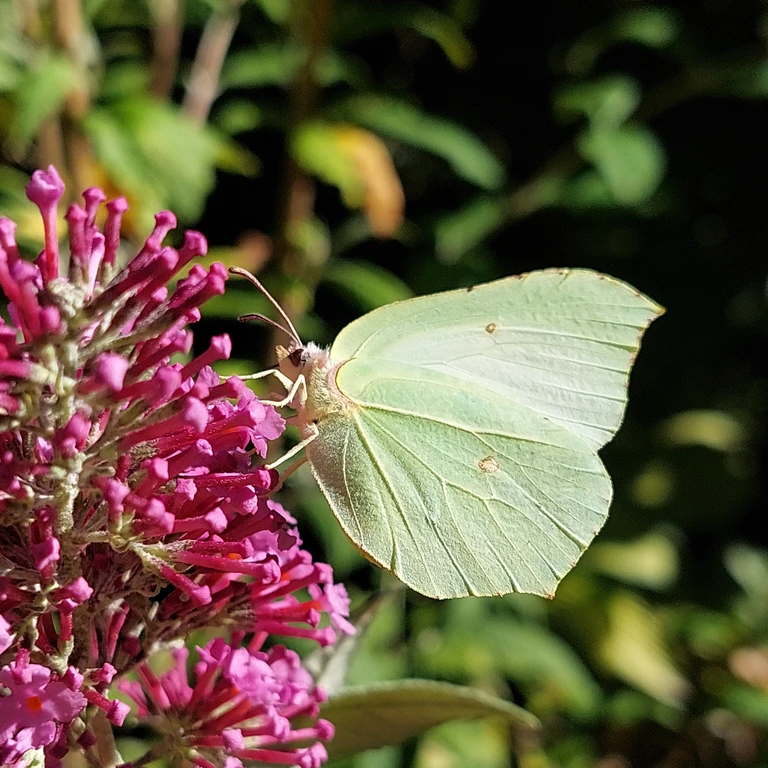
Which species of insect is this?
Gonepteryx rhamni
